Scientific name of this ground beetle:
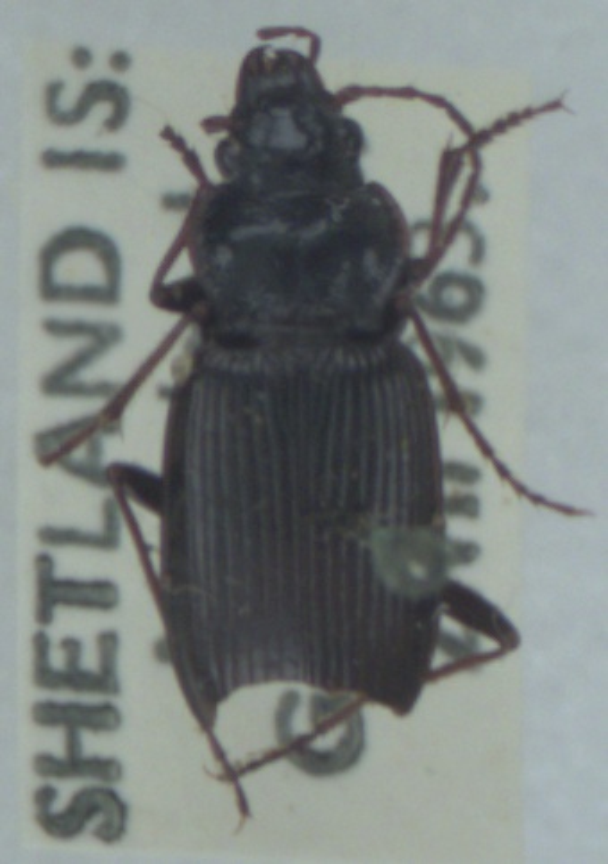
Nebria salina
